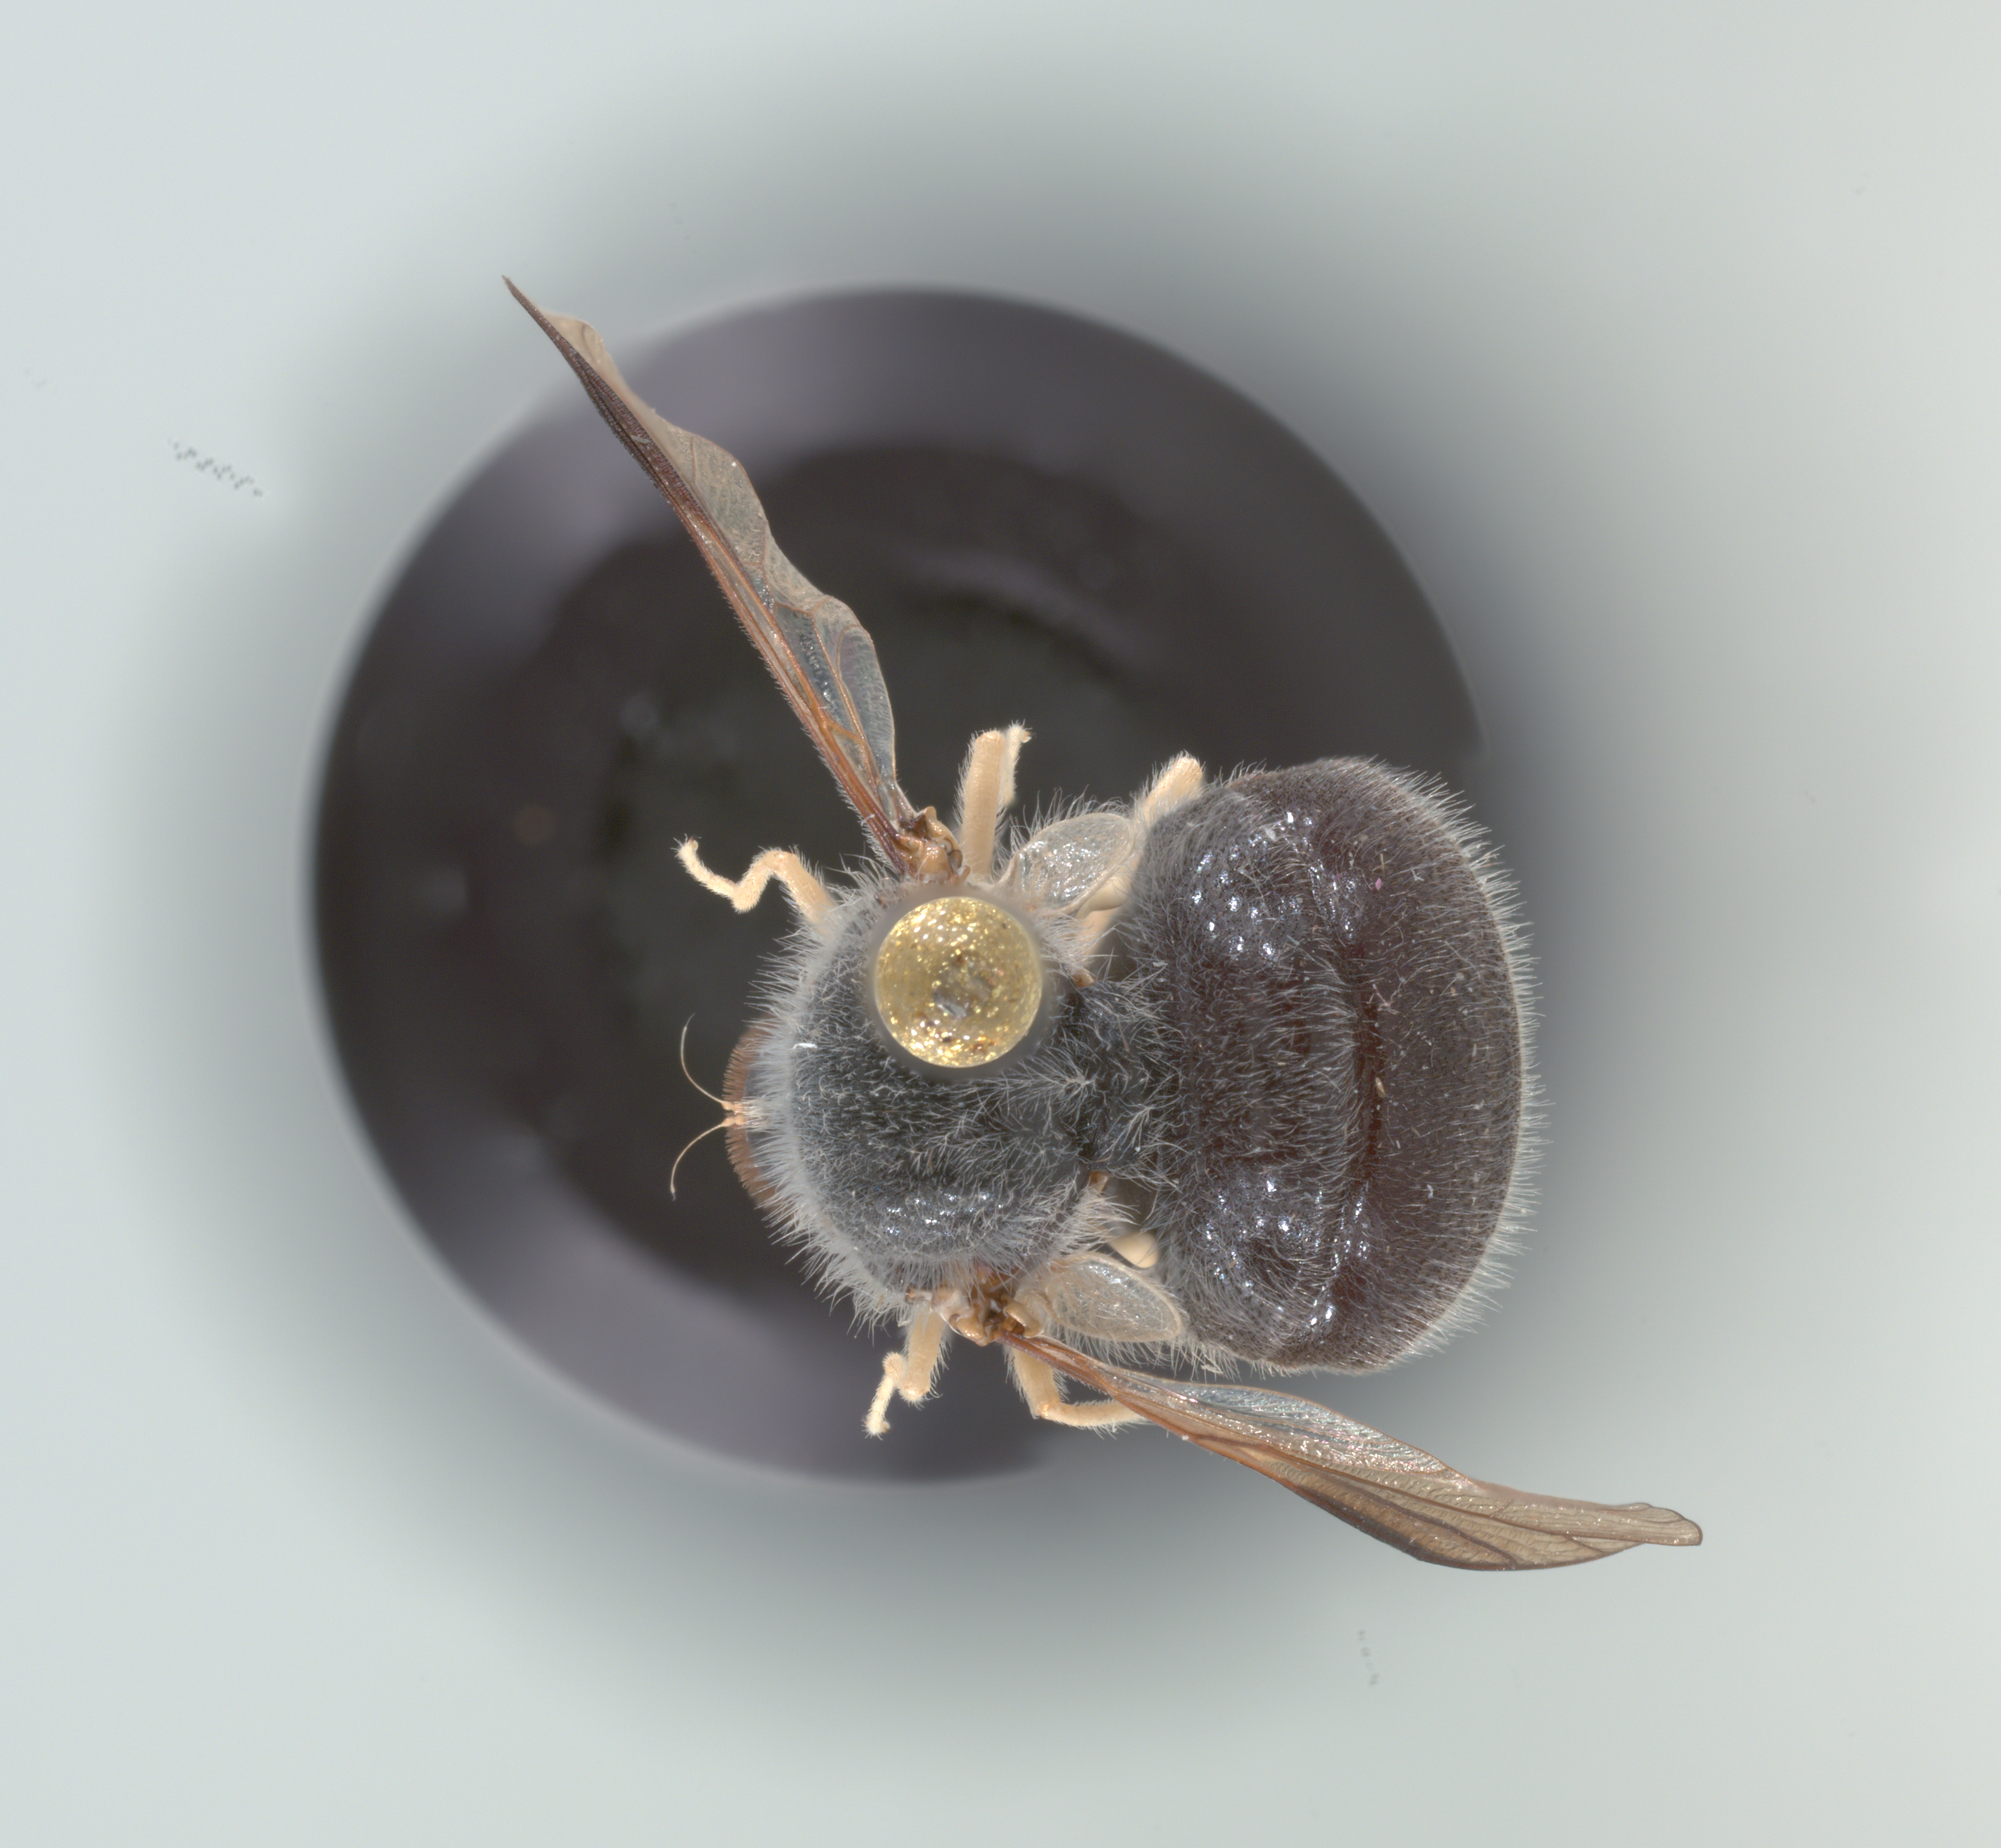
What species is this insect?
Turbopsebius sulphuripes
